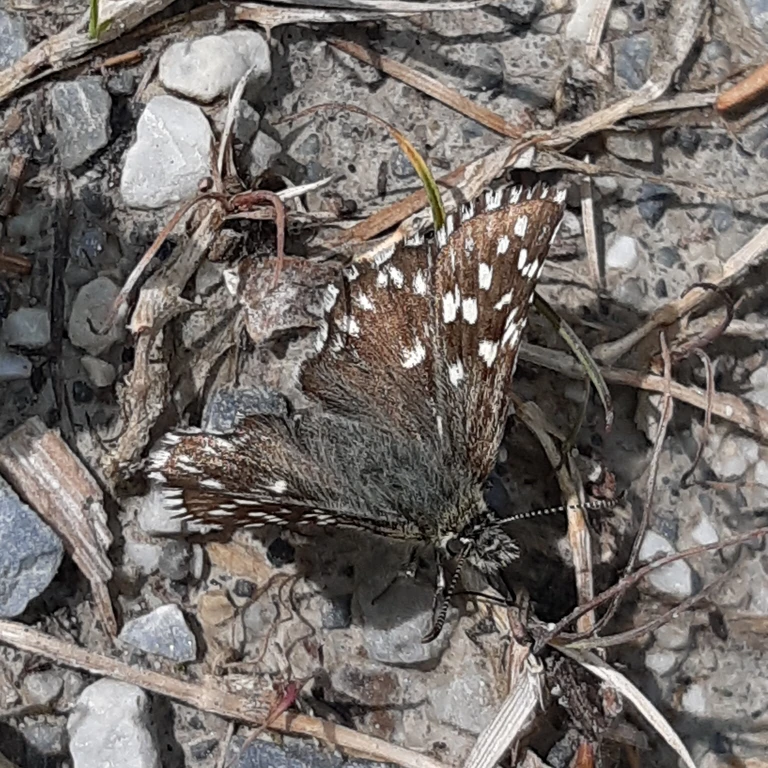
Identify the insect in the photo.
Pyrgus malvae
